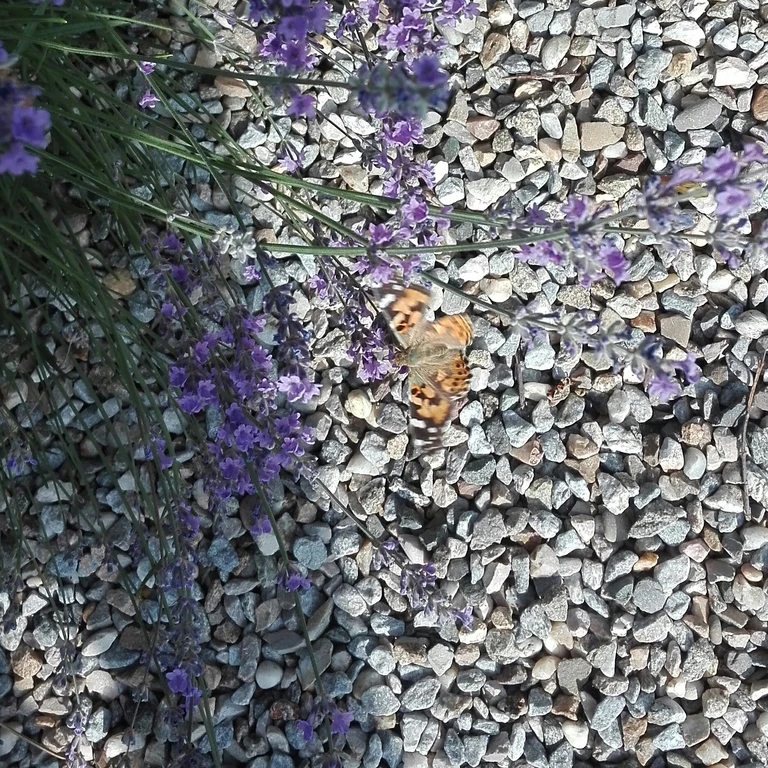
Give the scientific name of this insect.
Vanessa cardui
